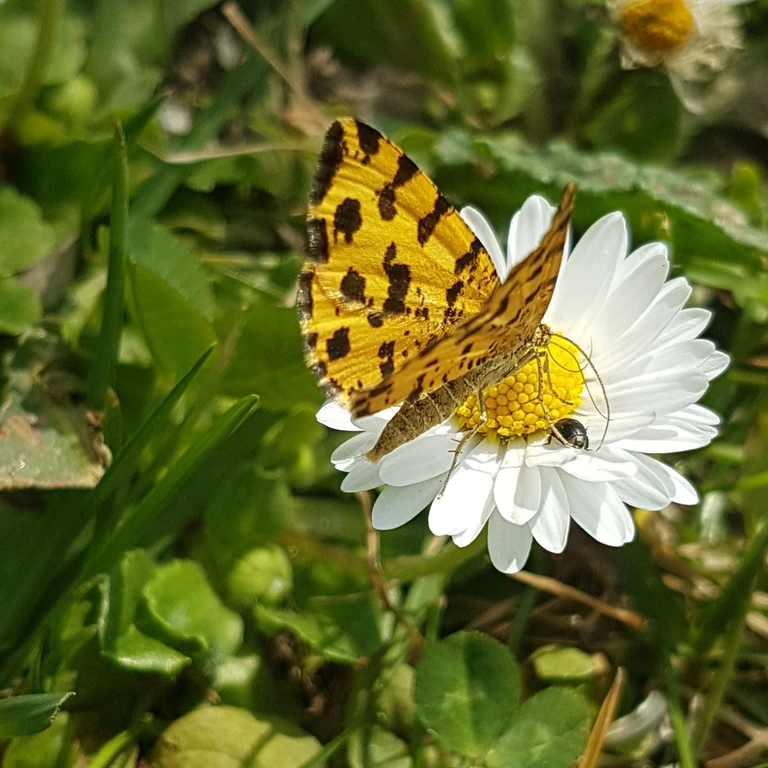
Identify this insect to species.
Pseudopanthera macularia
